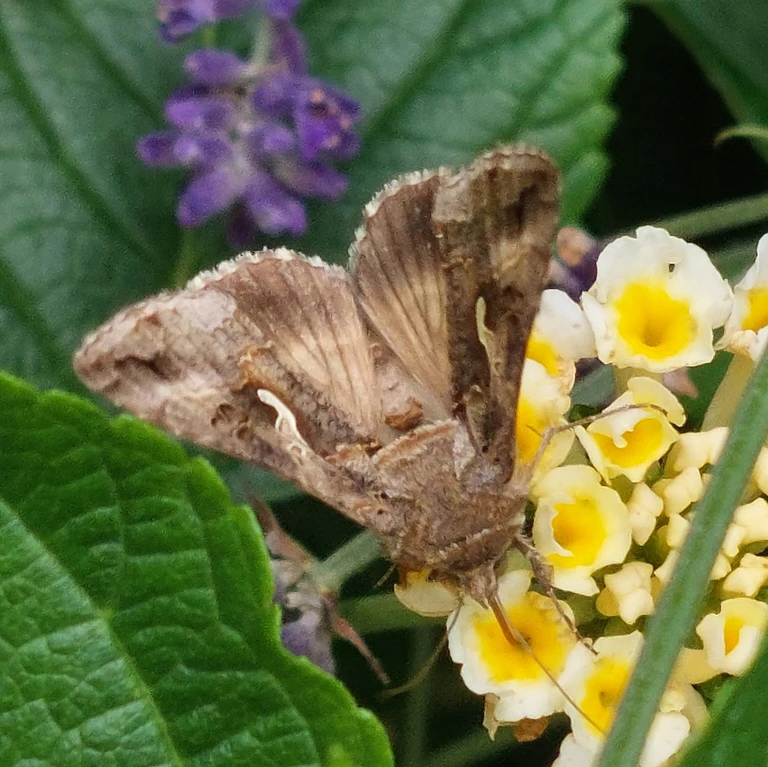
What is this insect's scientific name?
Autographa gamma
